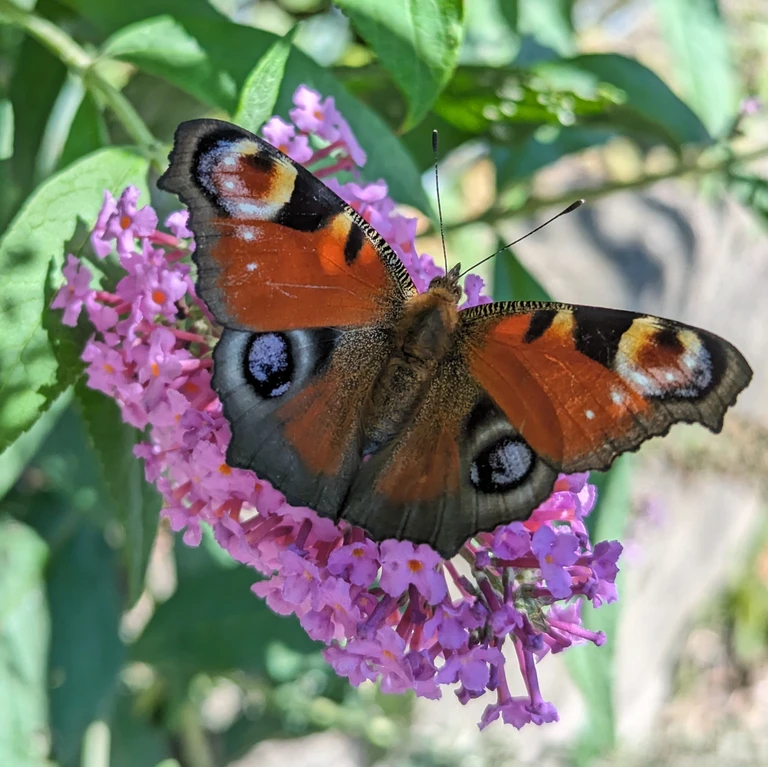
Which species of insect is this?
Aglais io
